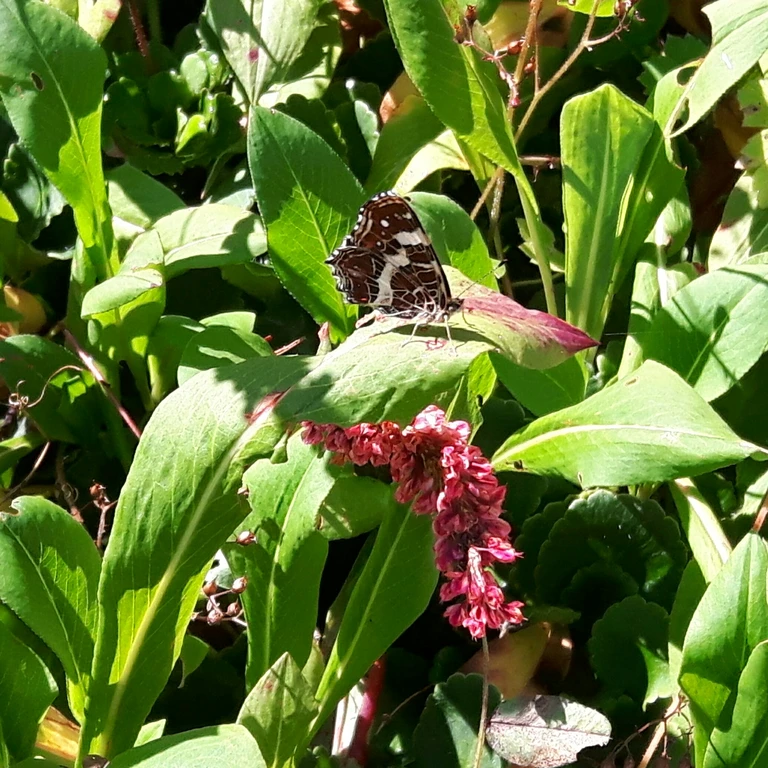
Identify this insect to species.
Araschnia levana
